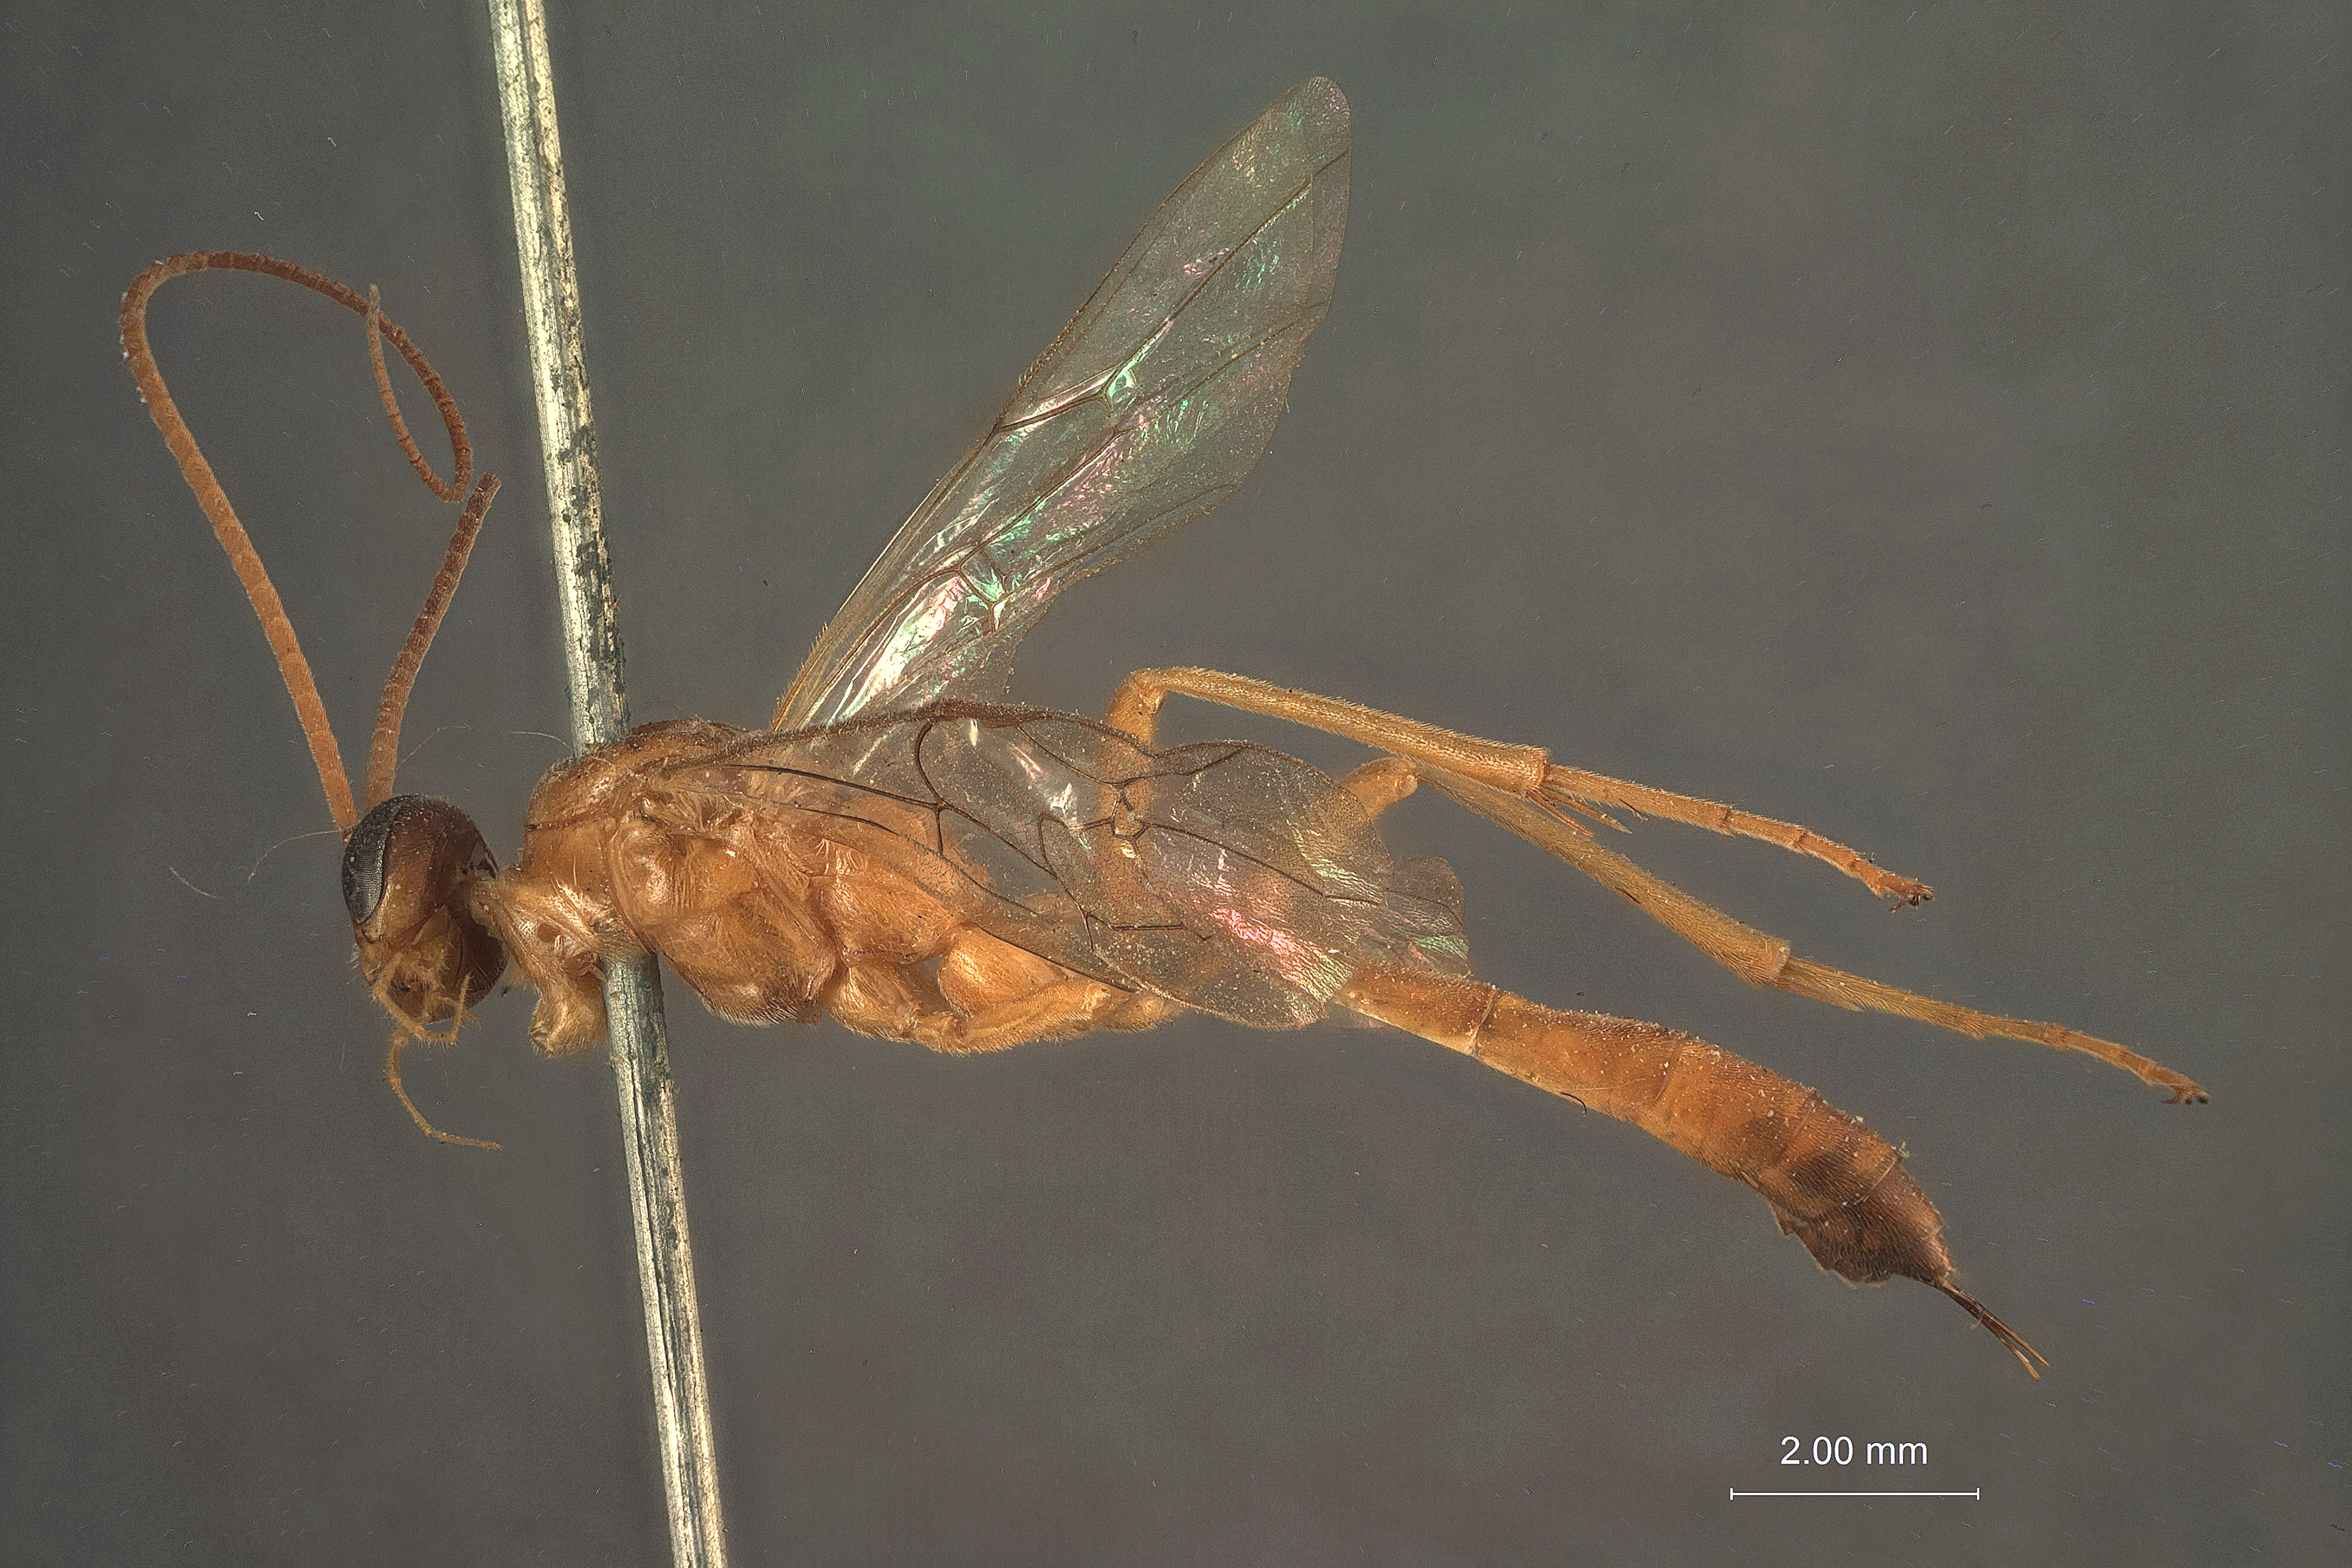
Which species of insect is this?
Plesiophthalmus paniscoides
